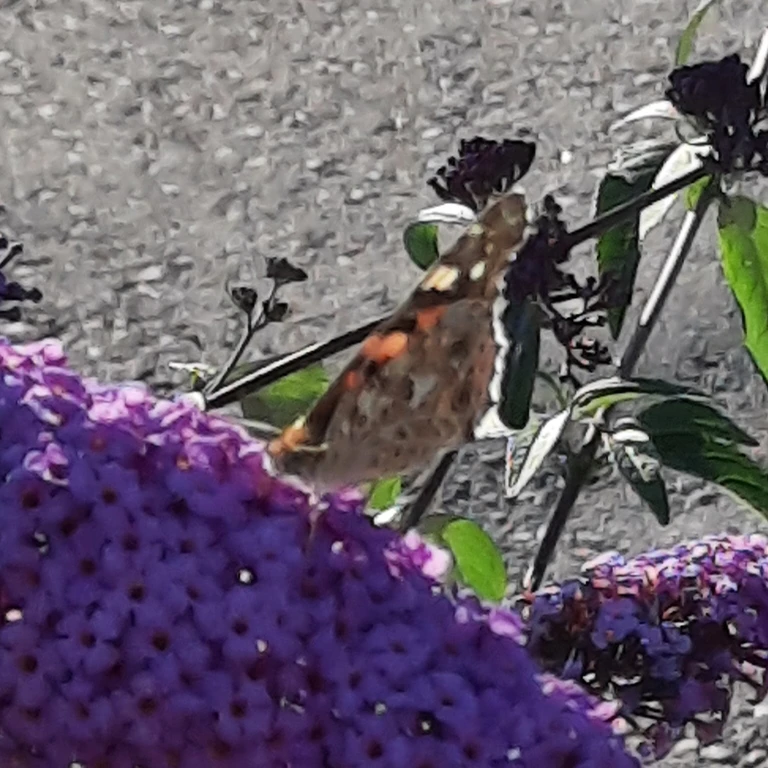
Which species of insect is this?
Vanessa cardui
